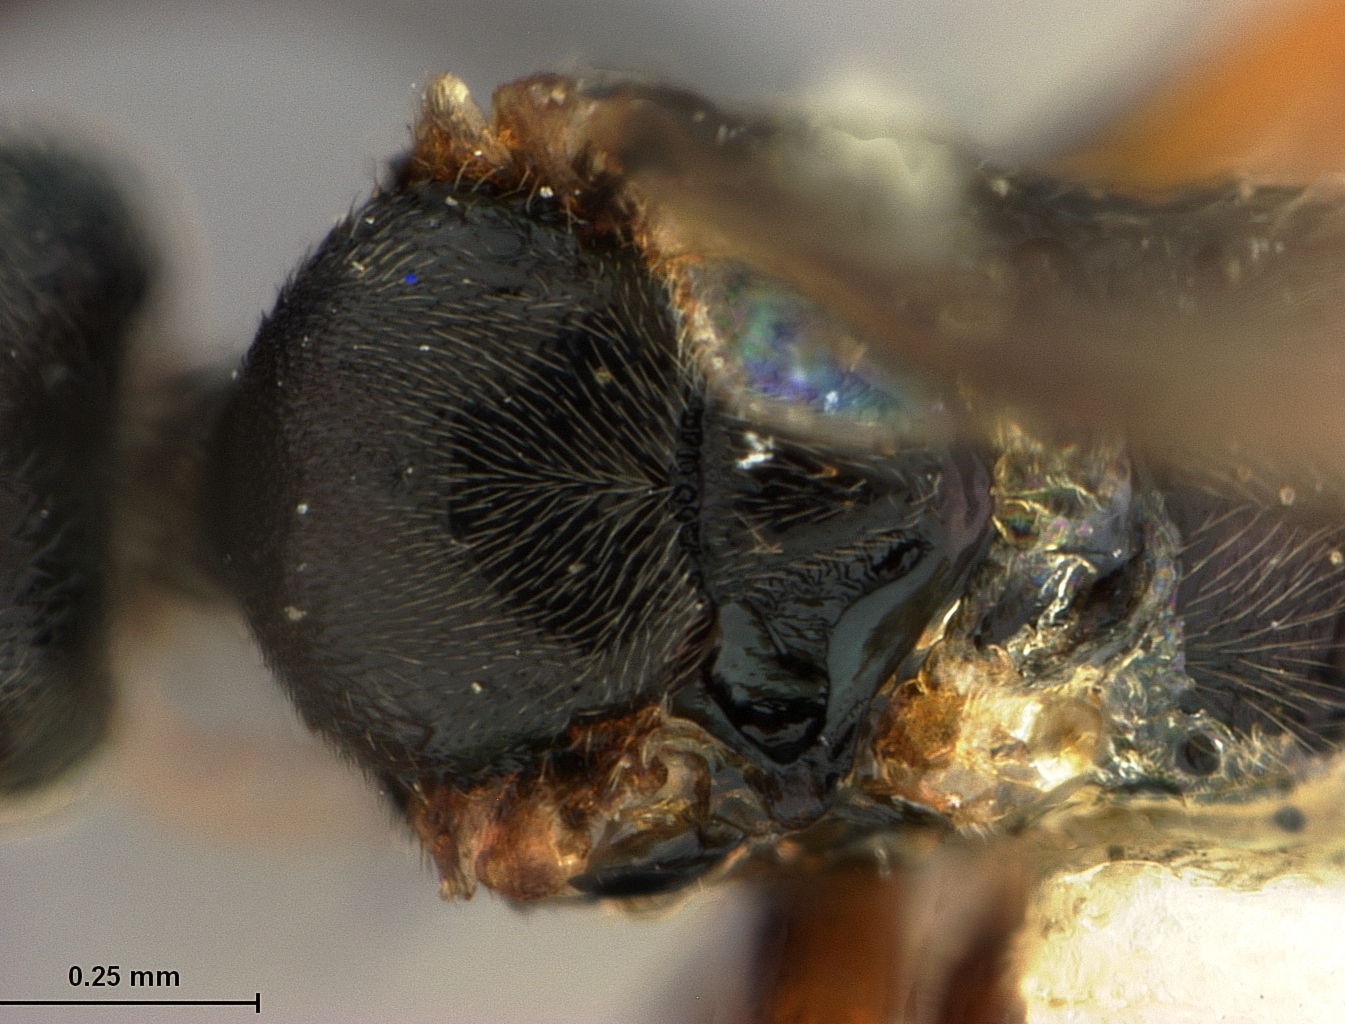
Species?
Protapanteles alticola
